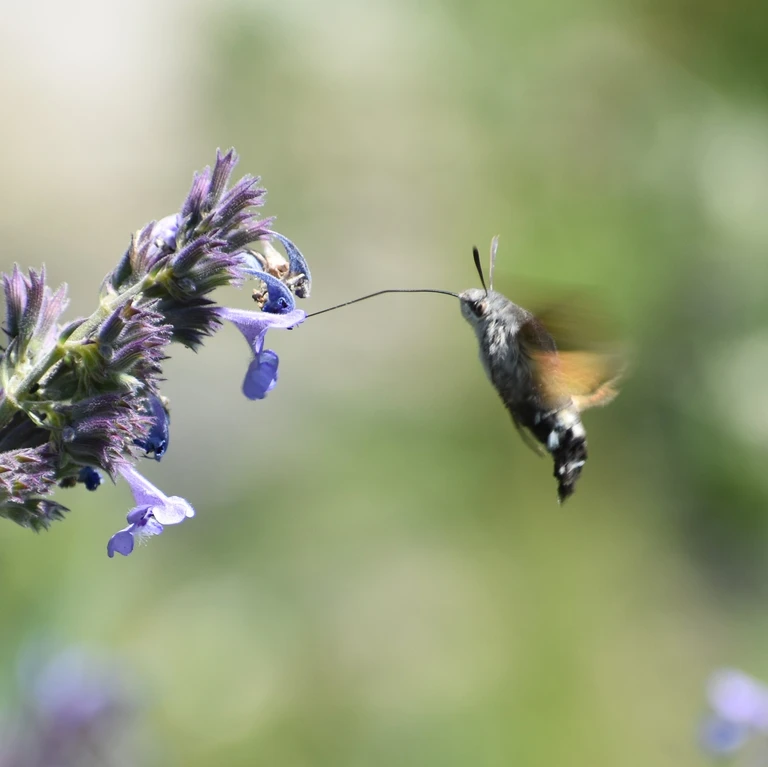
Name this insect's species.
Macroglossum stellatarum
